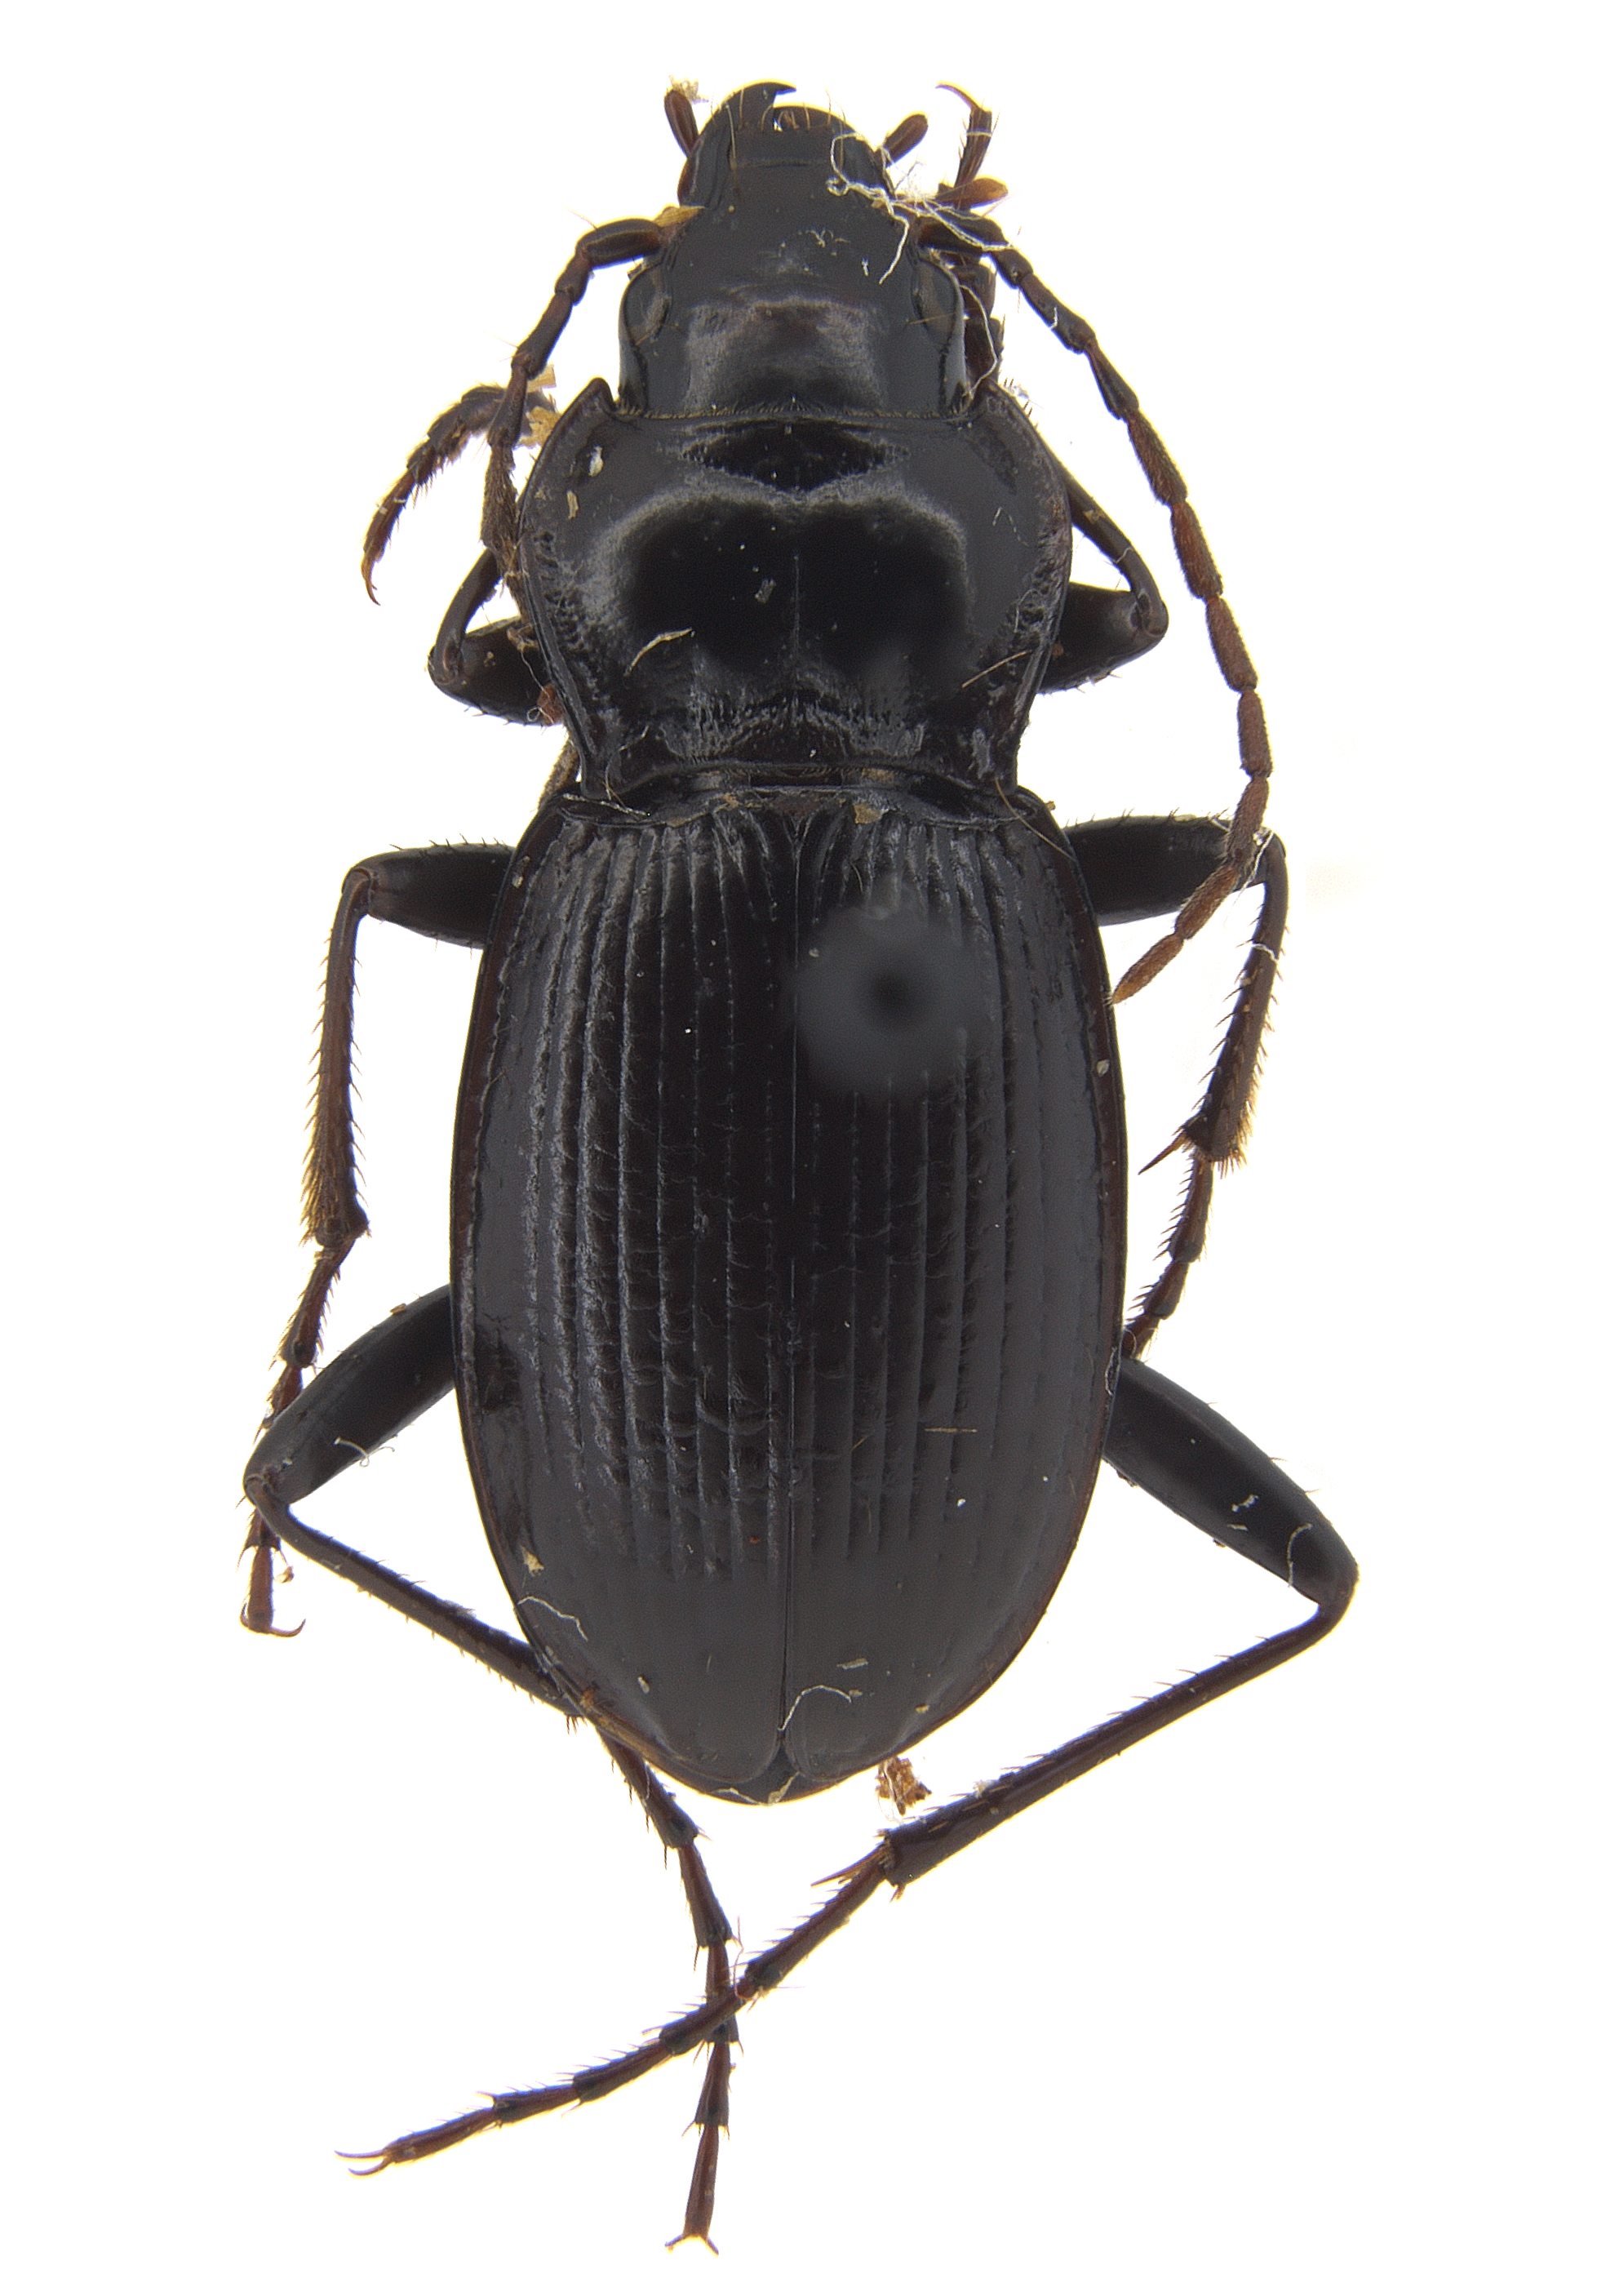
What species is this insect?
Nebria asturiensis
